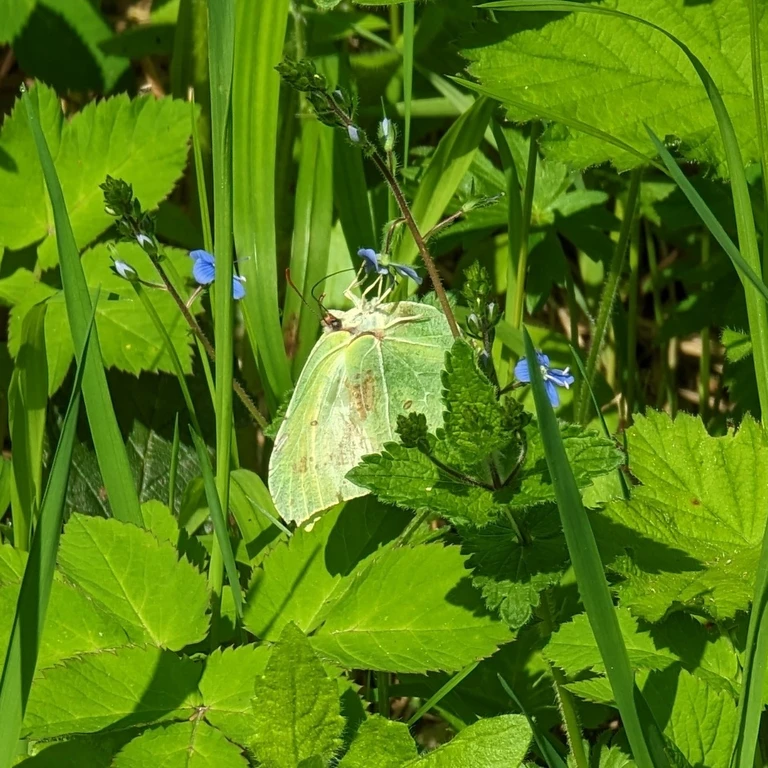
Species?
Gonepteryx rhamni
